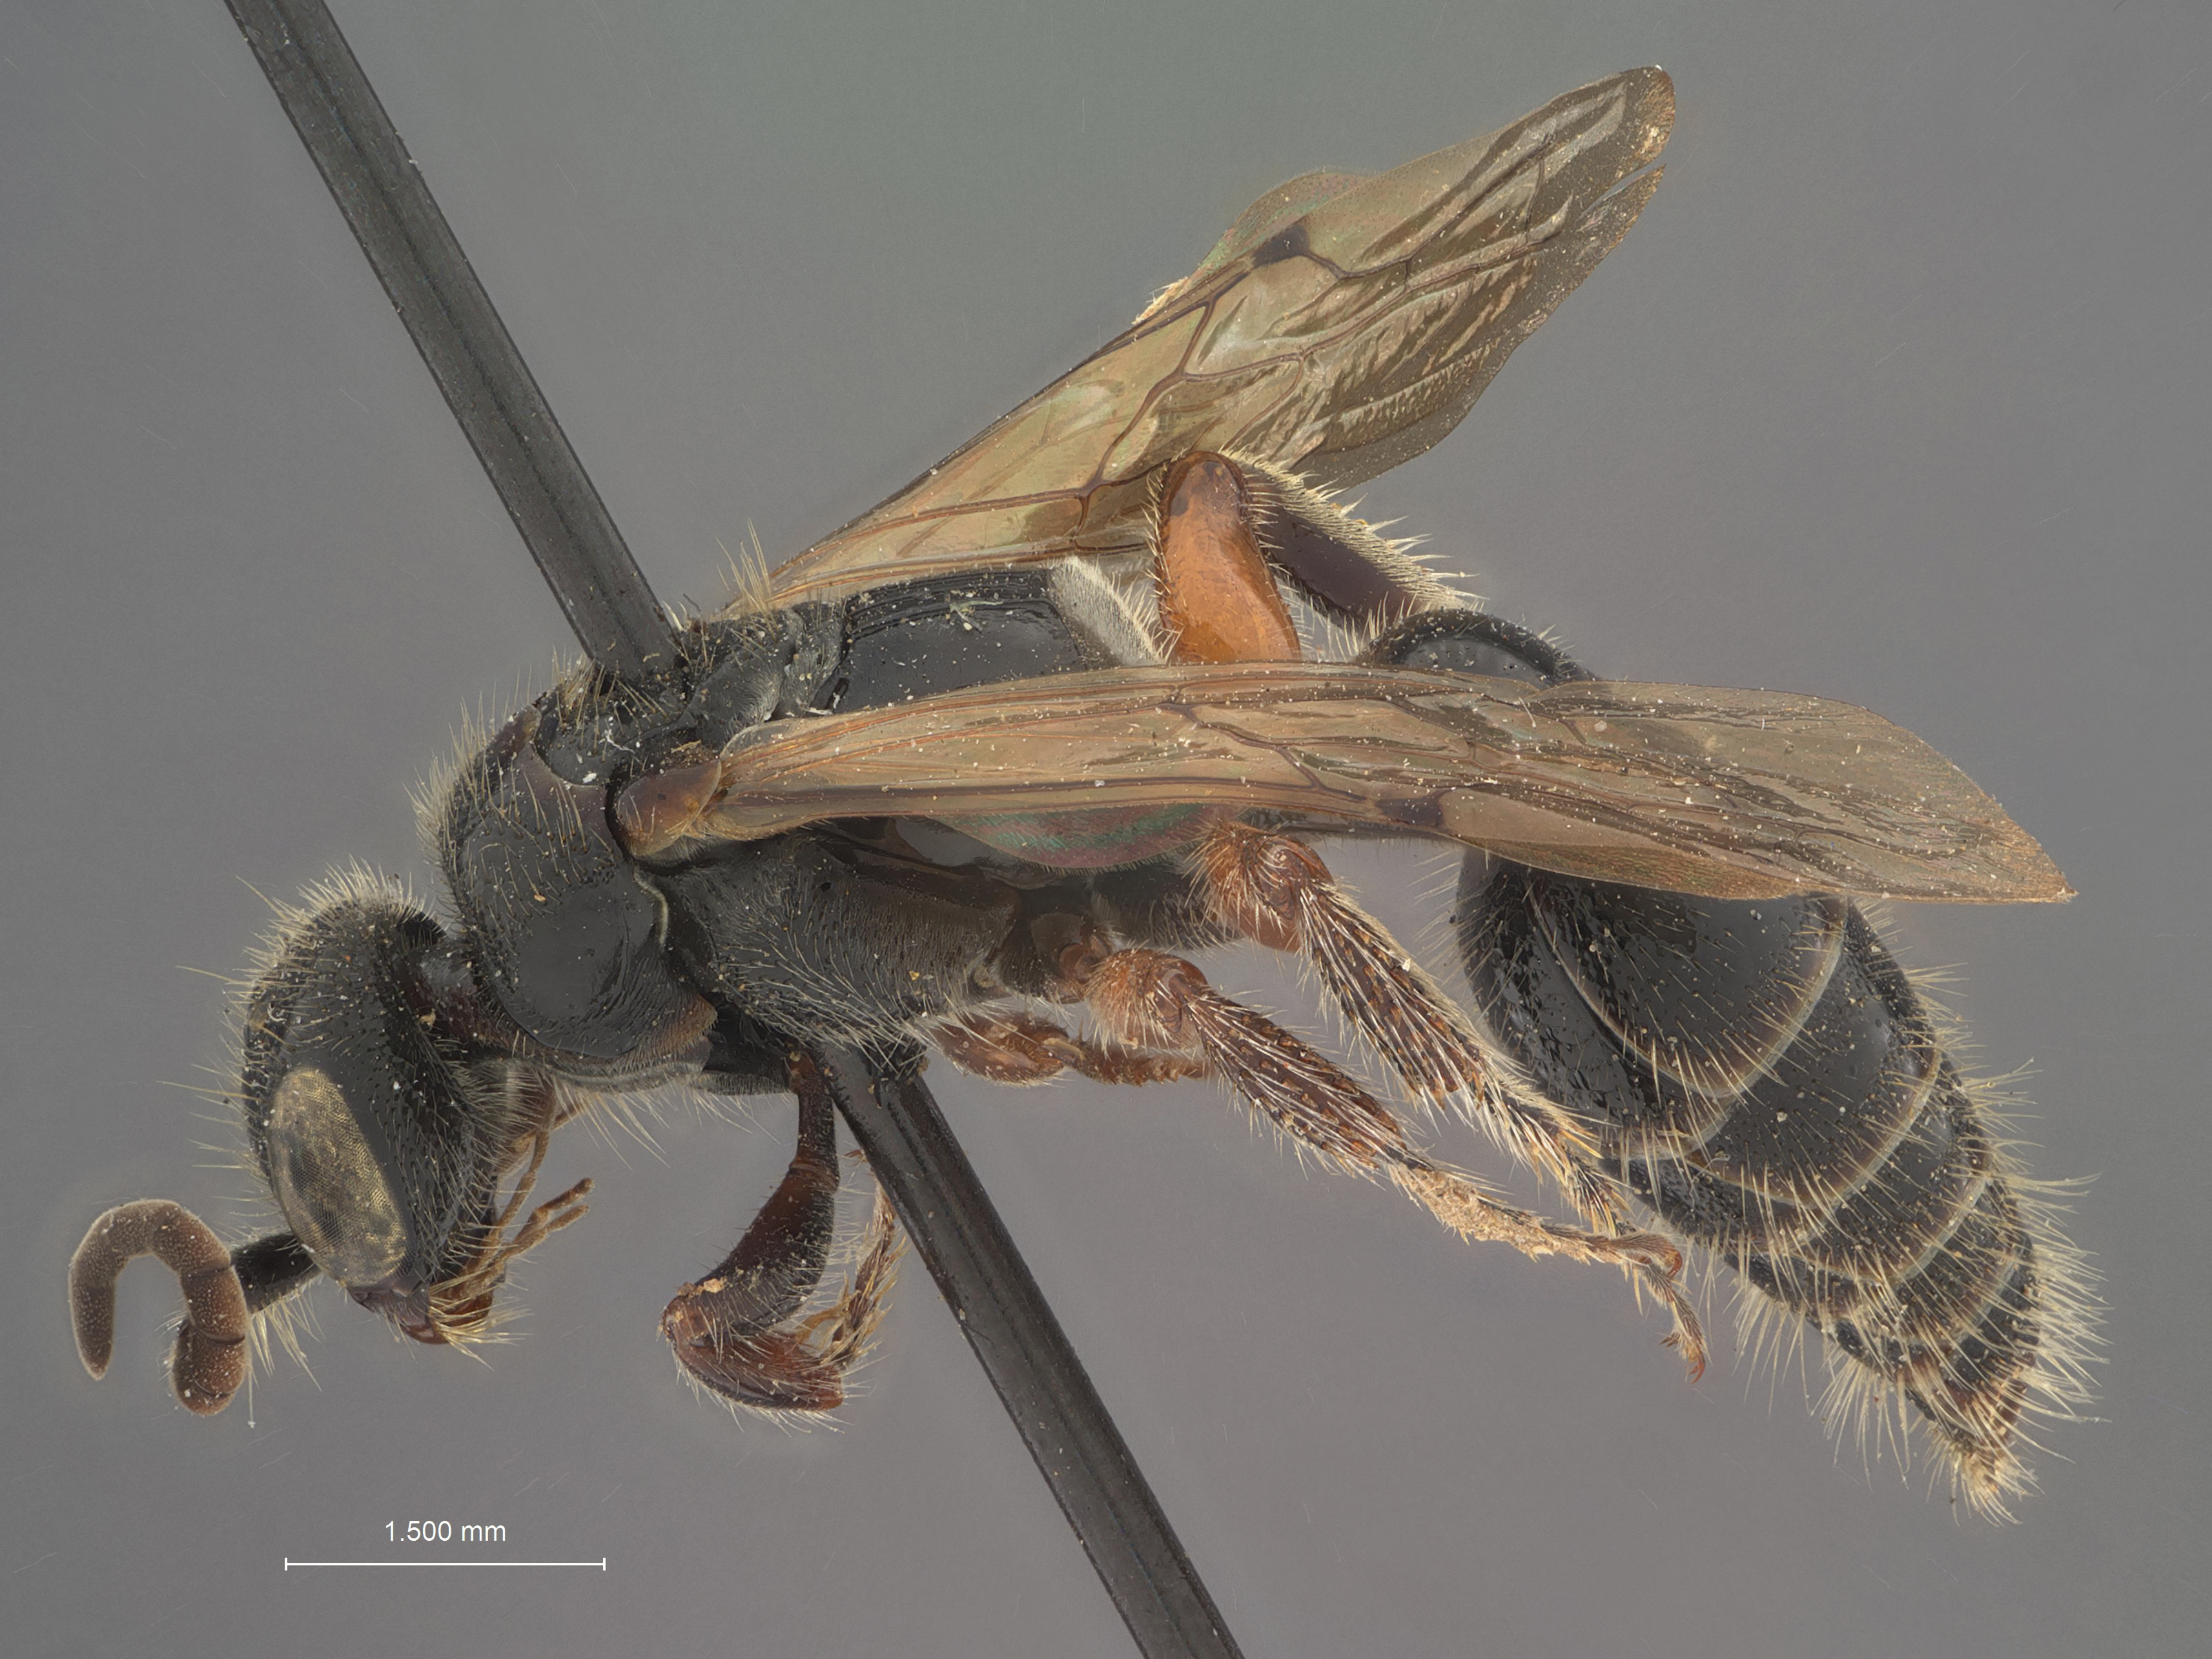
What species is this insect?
Tiphia pigmentata
